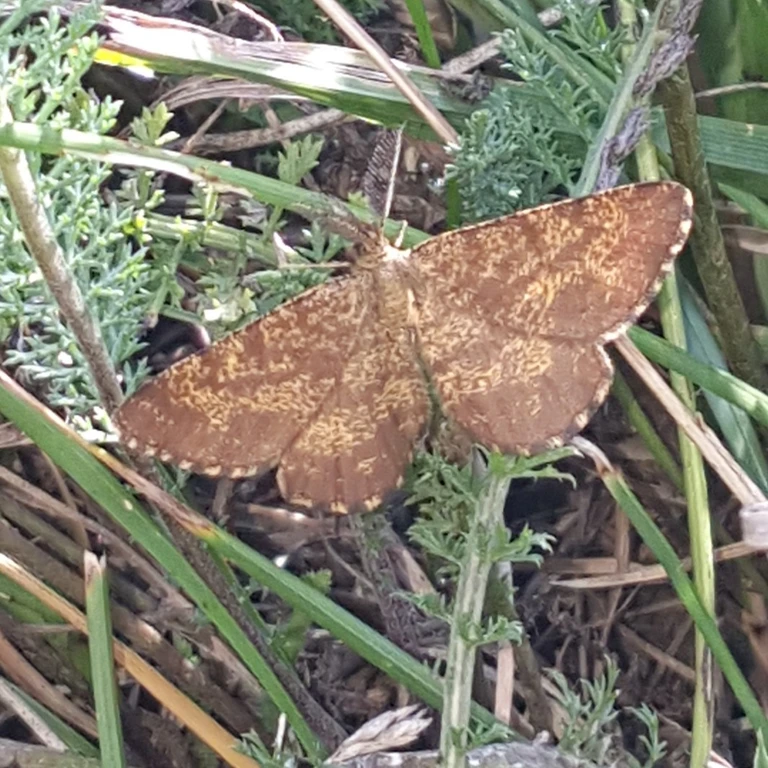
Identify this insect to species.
Ematurga atomaria
